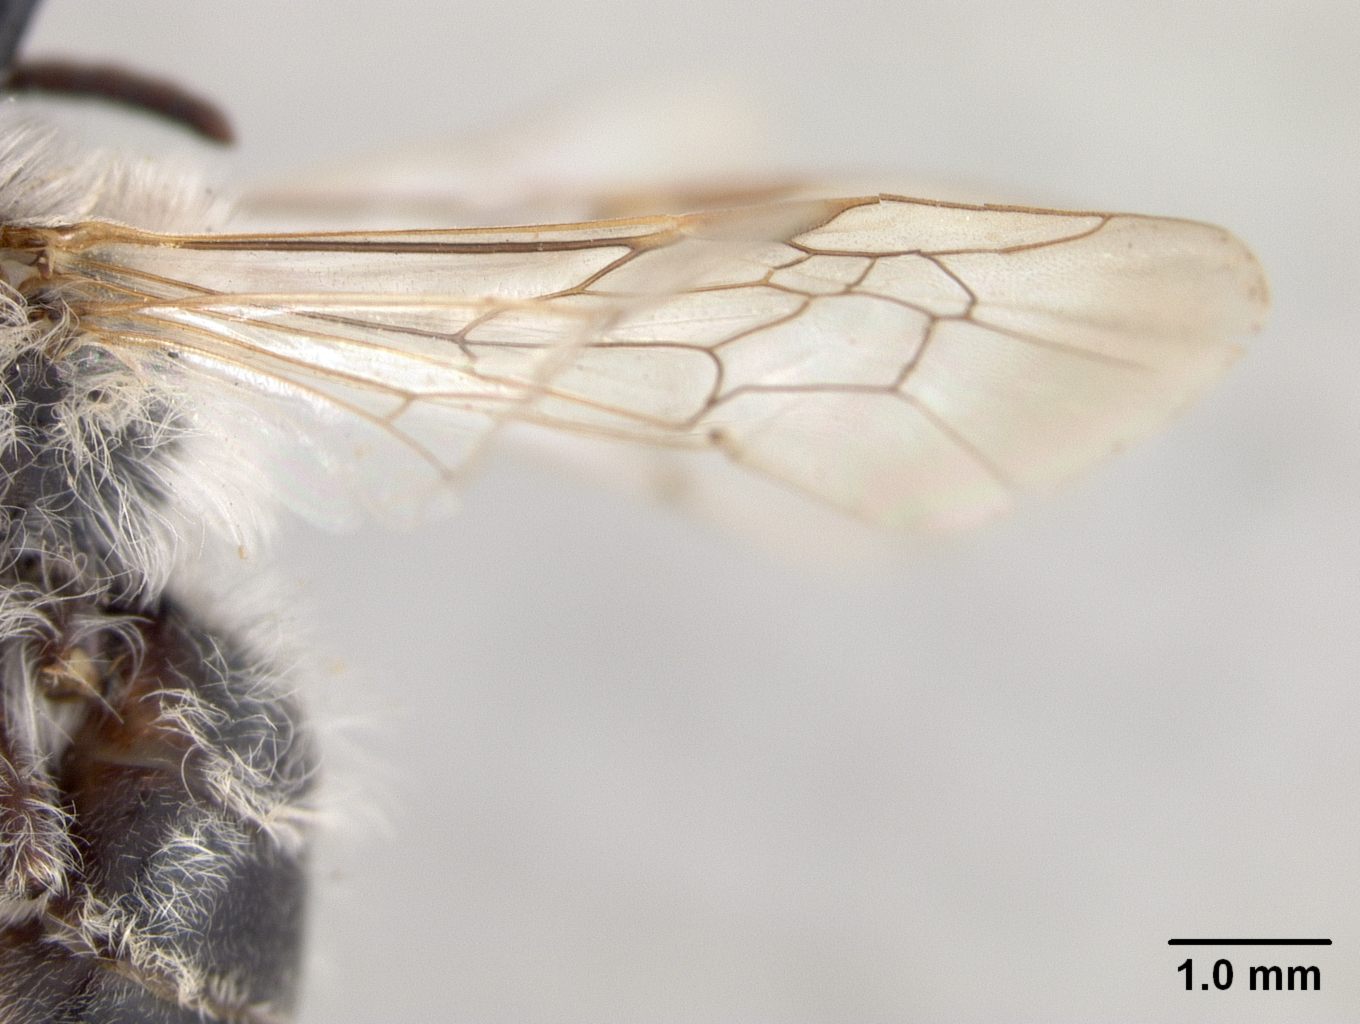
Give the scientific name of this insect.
Andrena electrica
